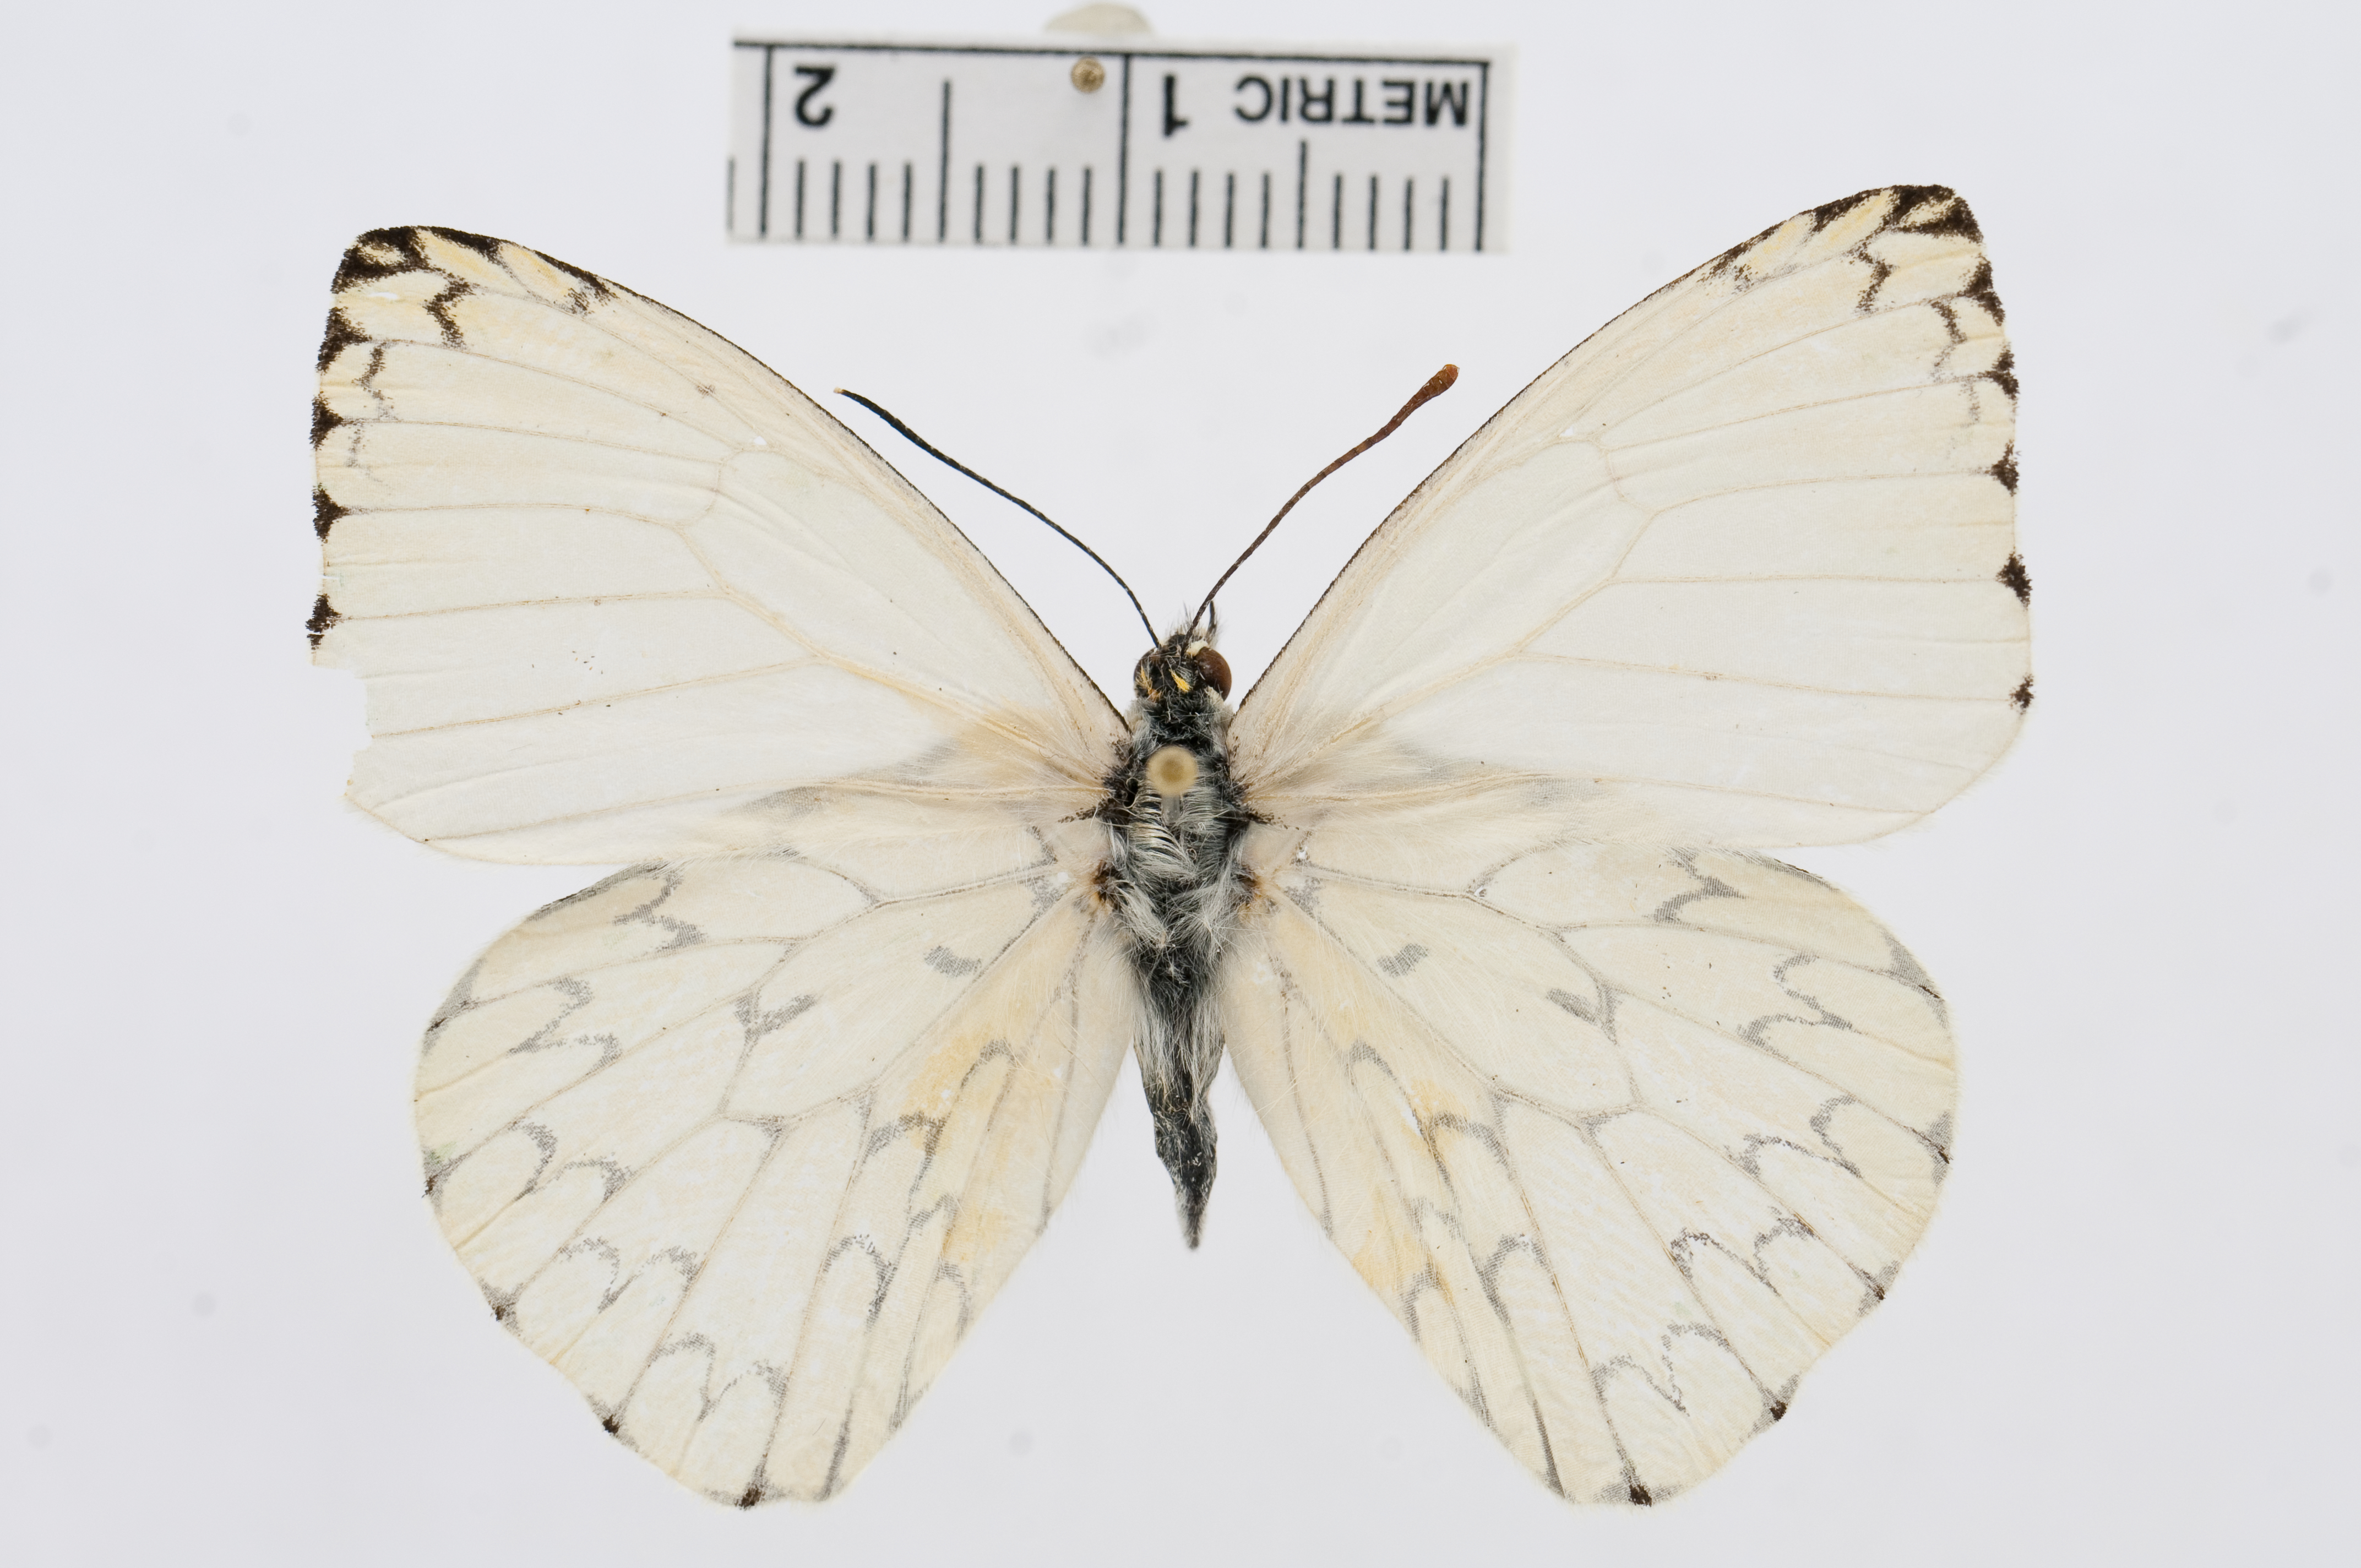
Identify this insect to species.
Hesperocharis erota
